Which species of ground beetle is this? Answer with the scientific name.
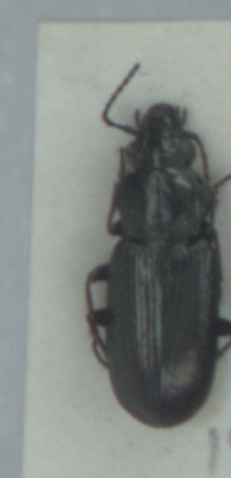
Pogonus littoralis
